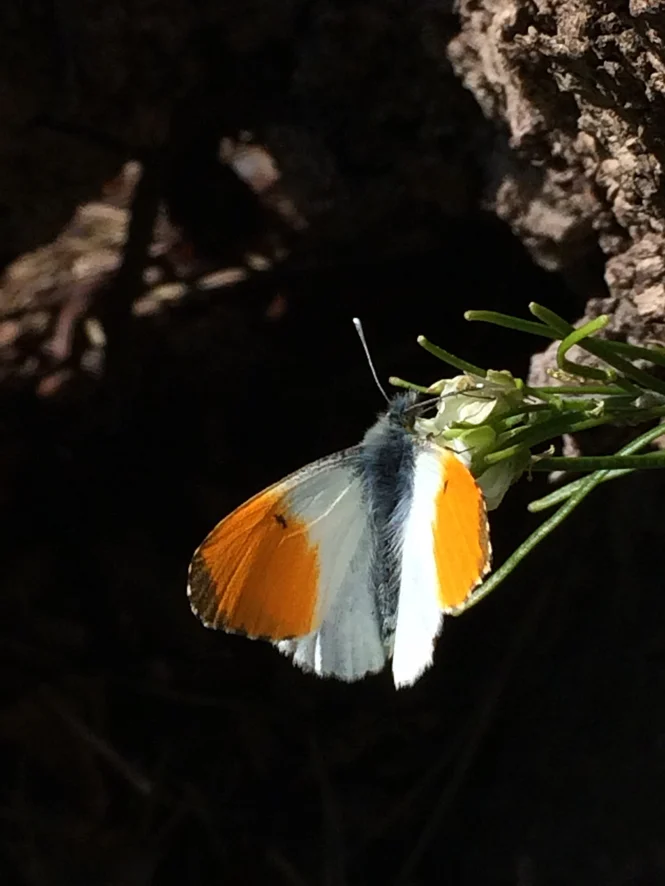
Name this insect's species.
Anthocharis cardamines
